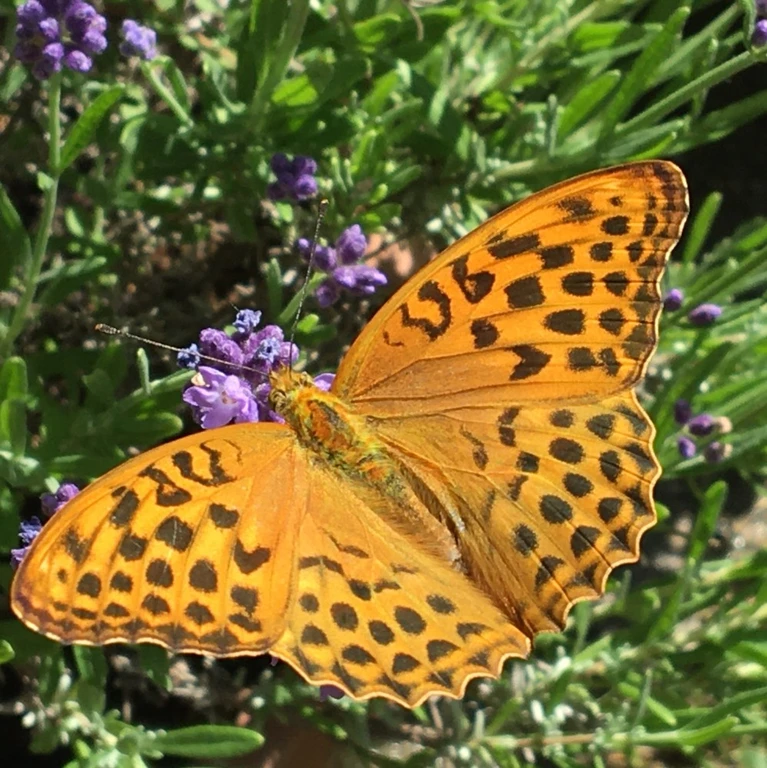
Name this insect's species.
Argynnis paphia
